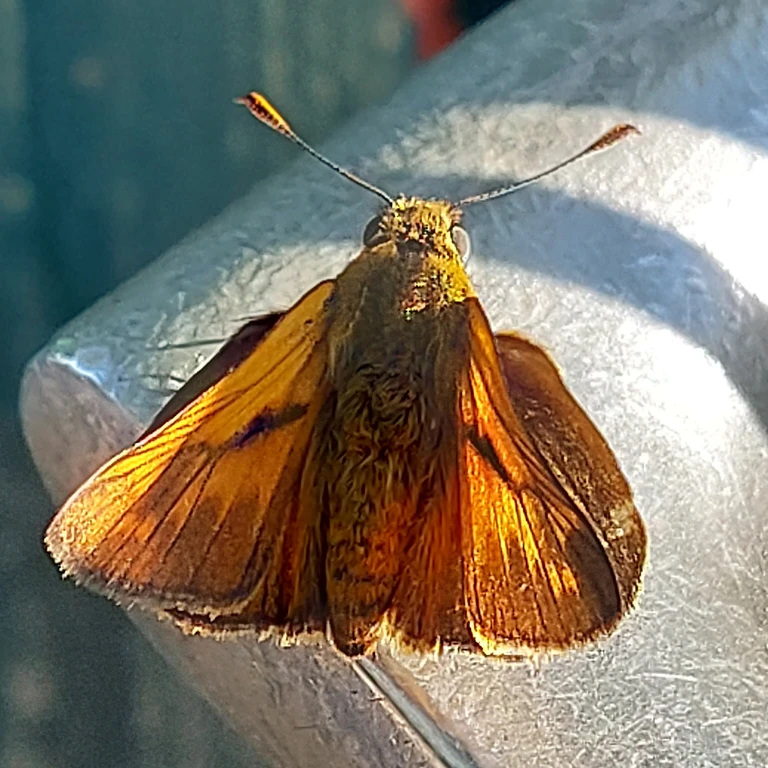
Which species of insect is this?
Ochlodes sylvanus (also Ochlodes venata)
